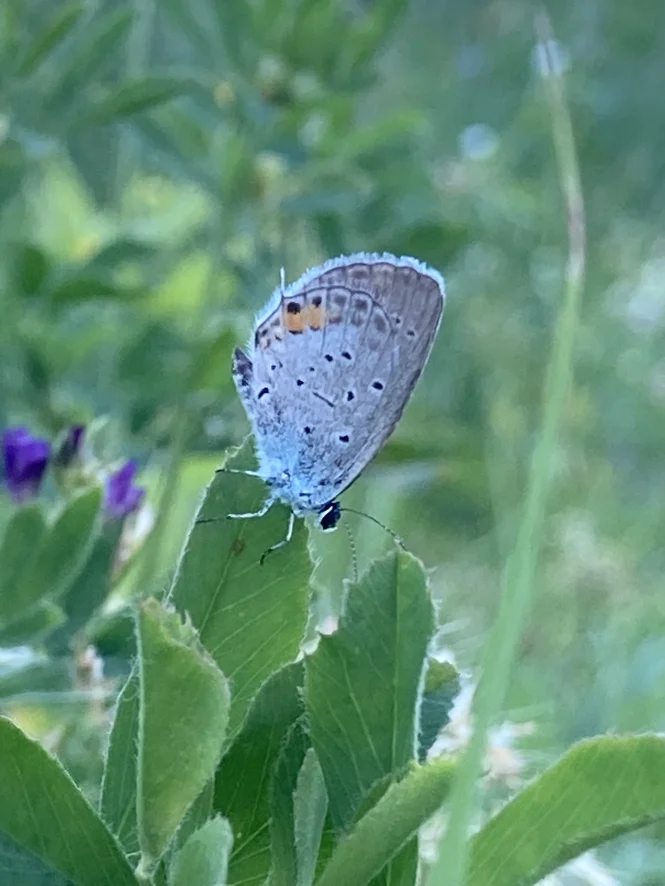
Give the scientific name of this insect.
Cupido argiades (also Elkalyce argiades)
